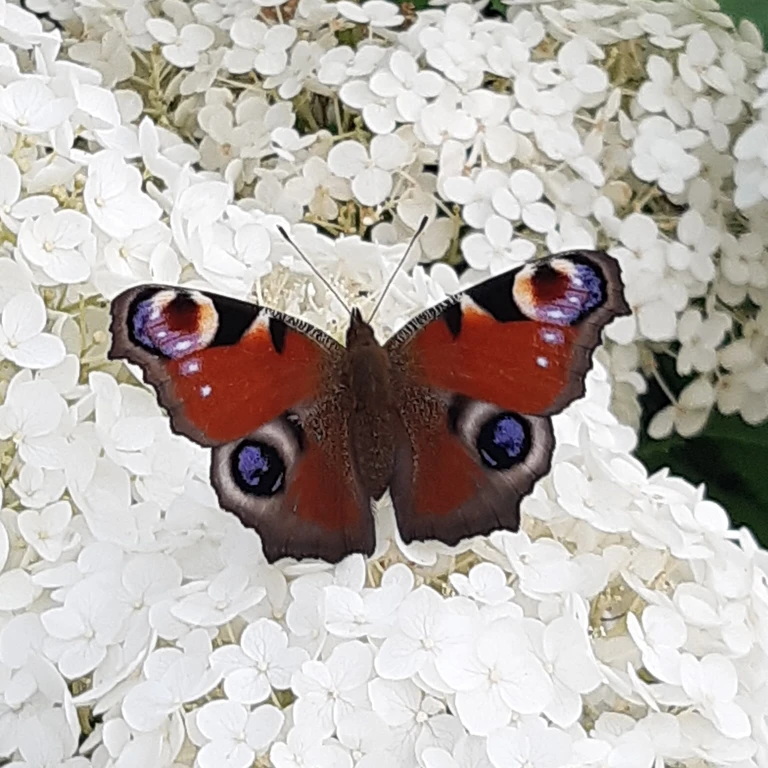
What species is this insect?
Aglais io
